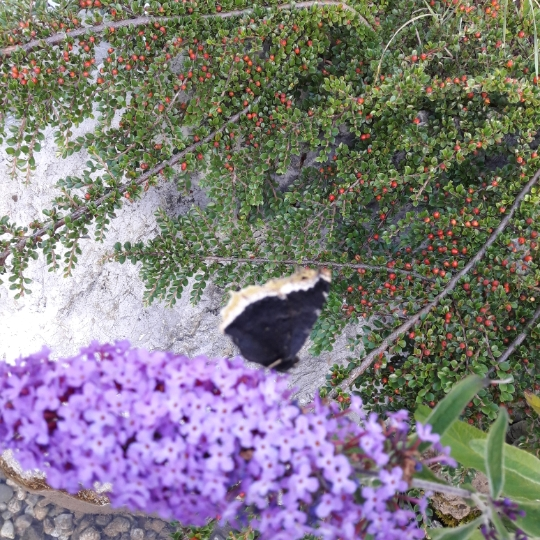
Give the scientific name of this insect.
Nymphalis antiopa
